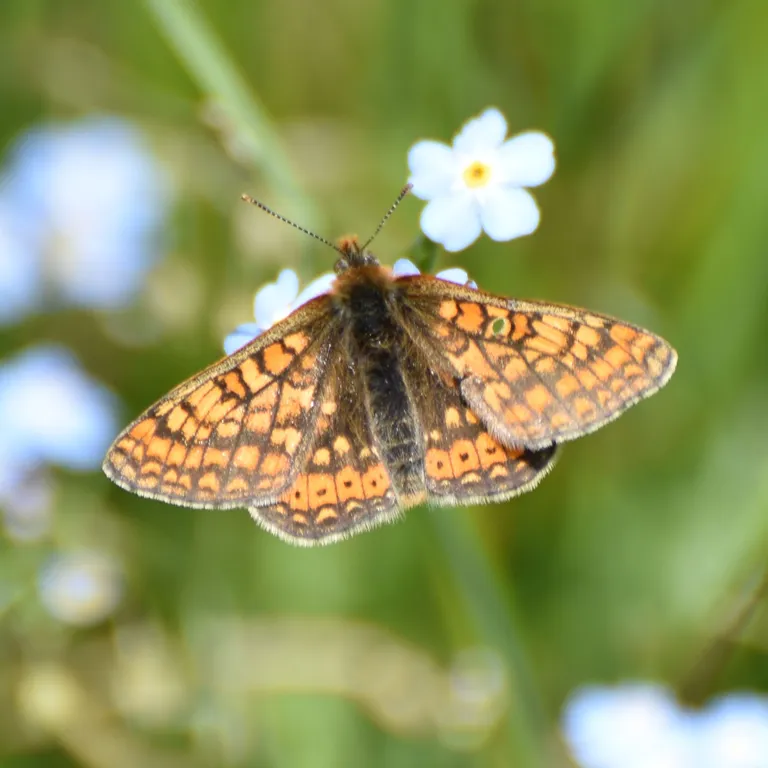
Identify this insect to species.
Euphydryas aurinia
